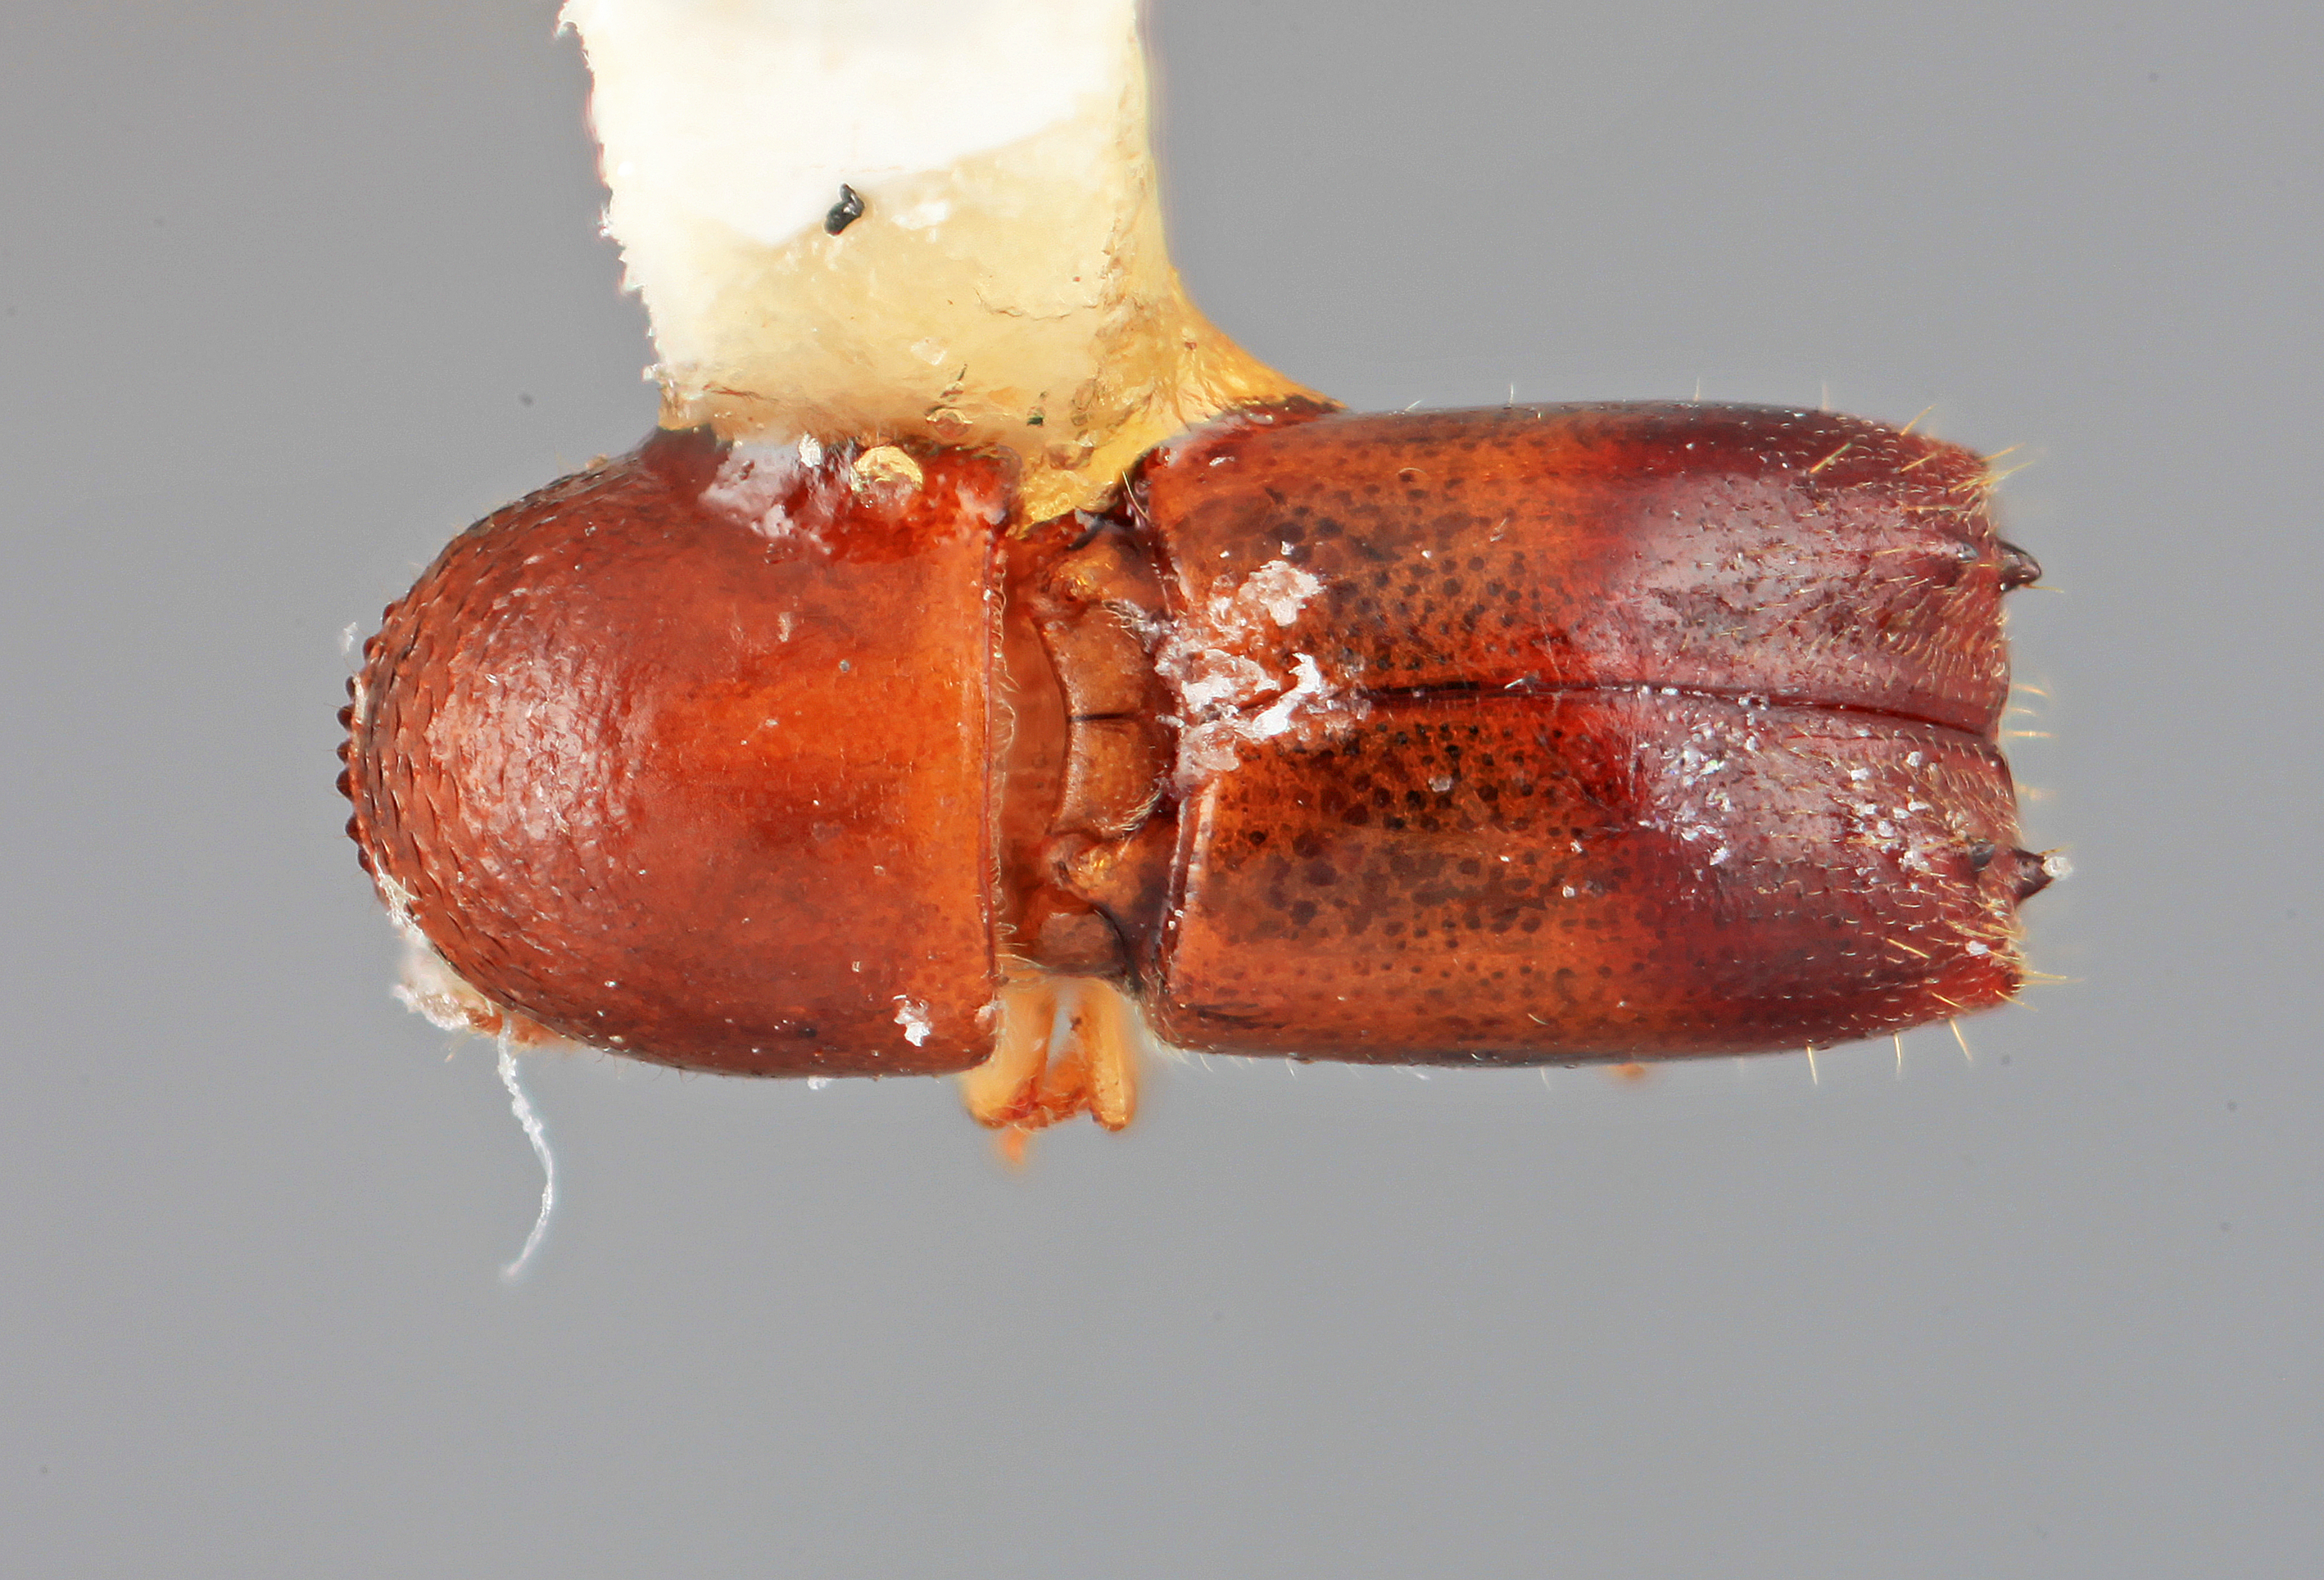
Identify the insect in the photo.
Monarthrum limulum
